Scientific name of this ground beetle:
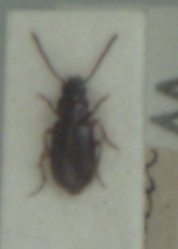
Acupalpus exiguus
